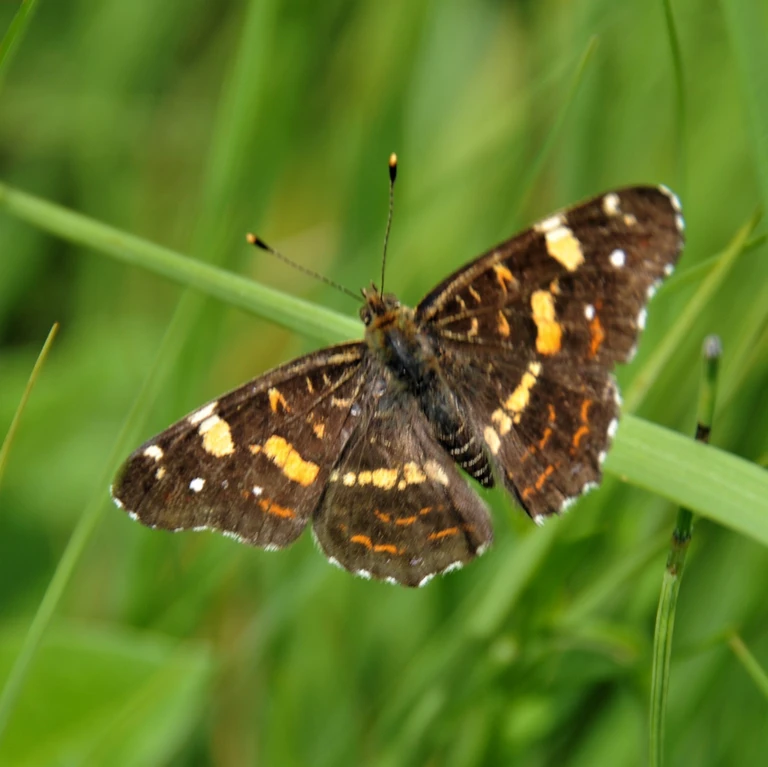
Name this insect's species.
Araschnia levana
